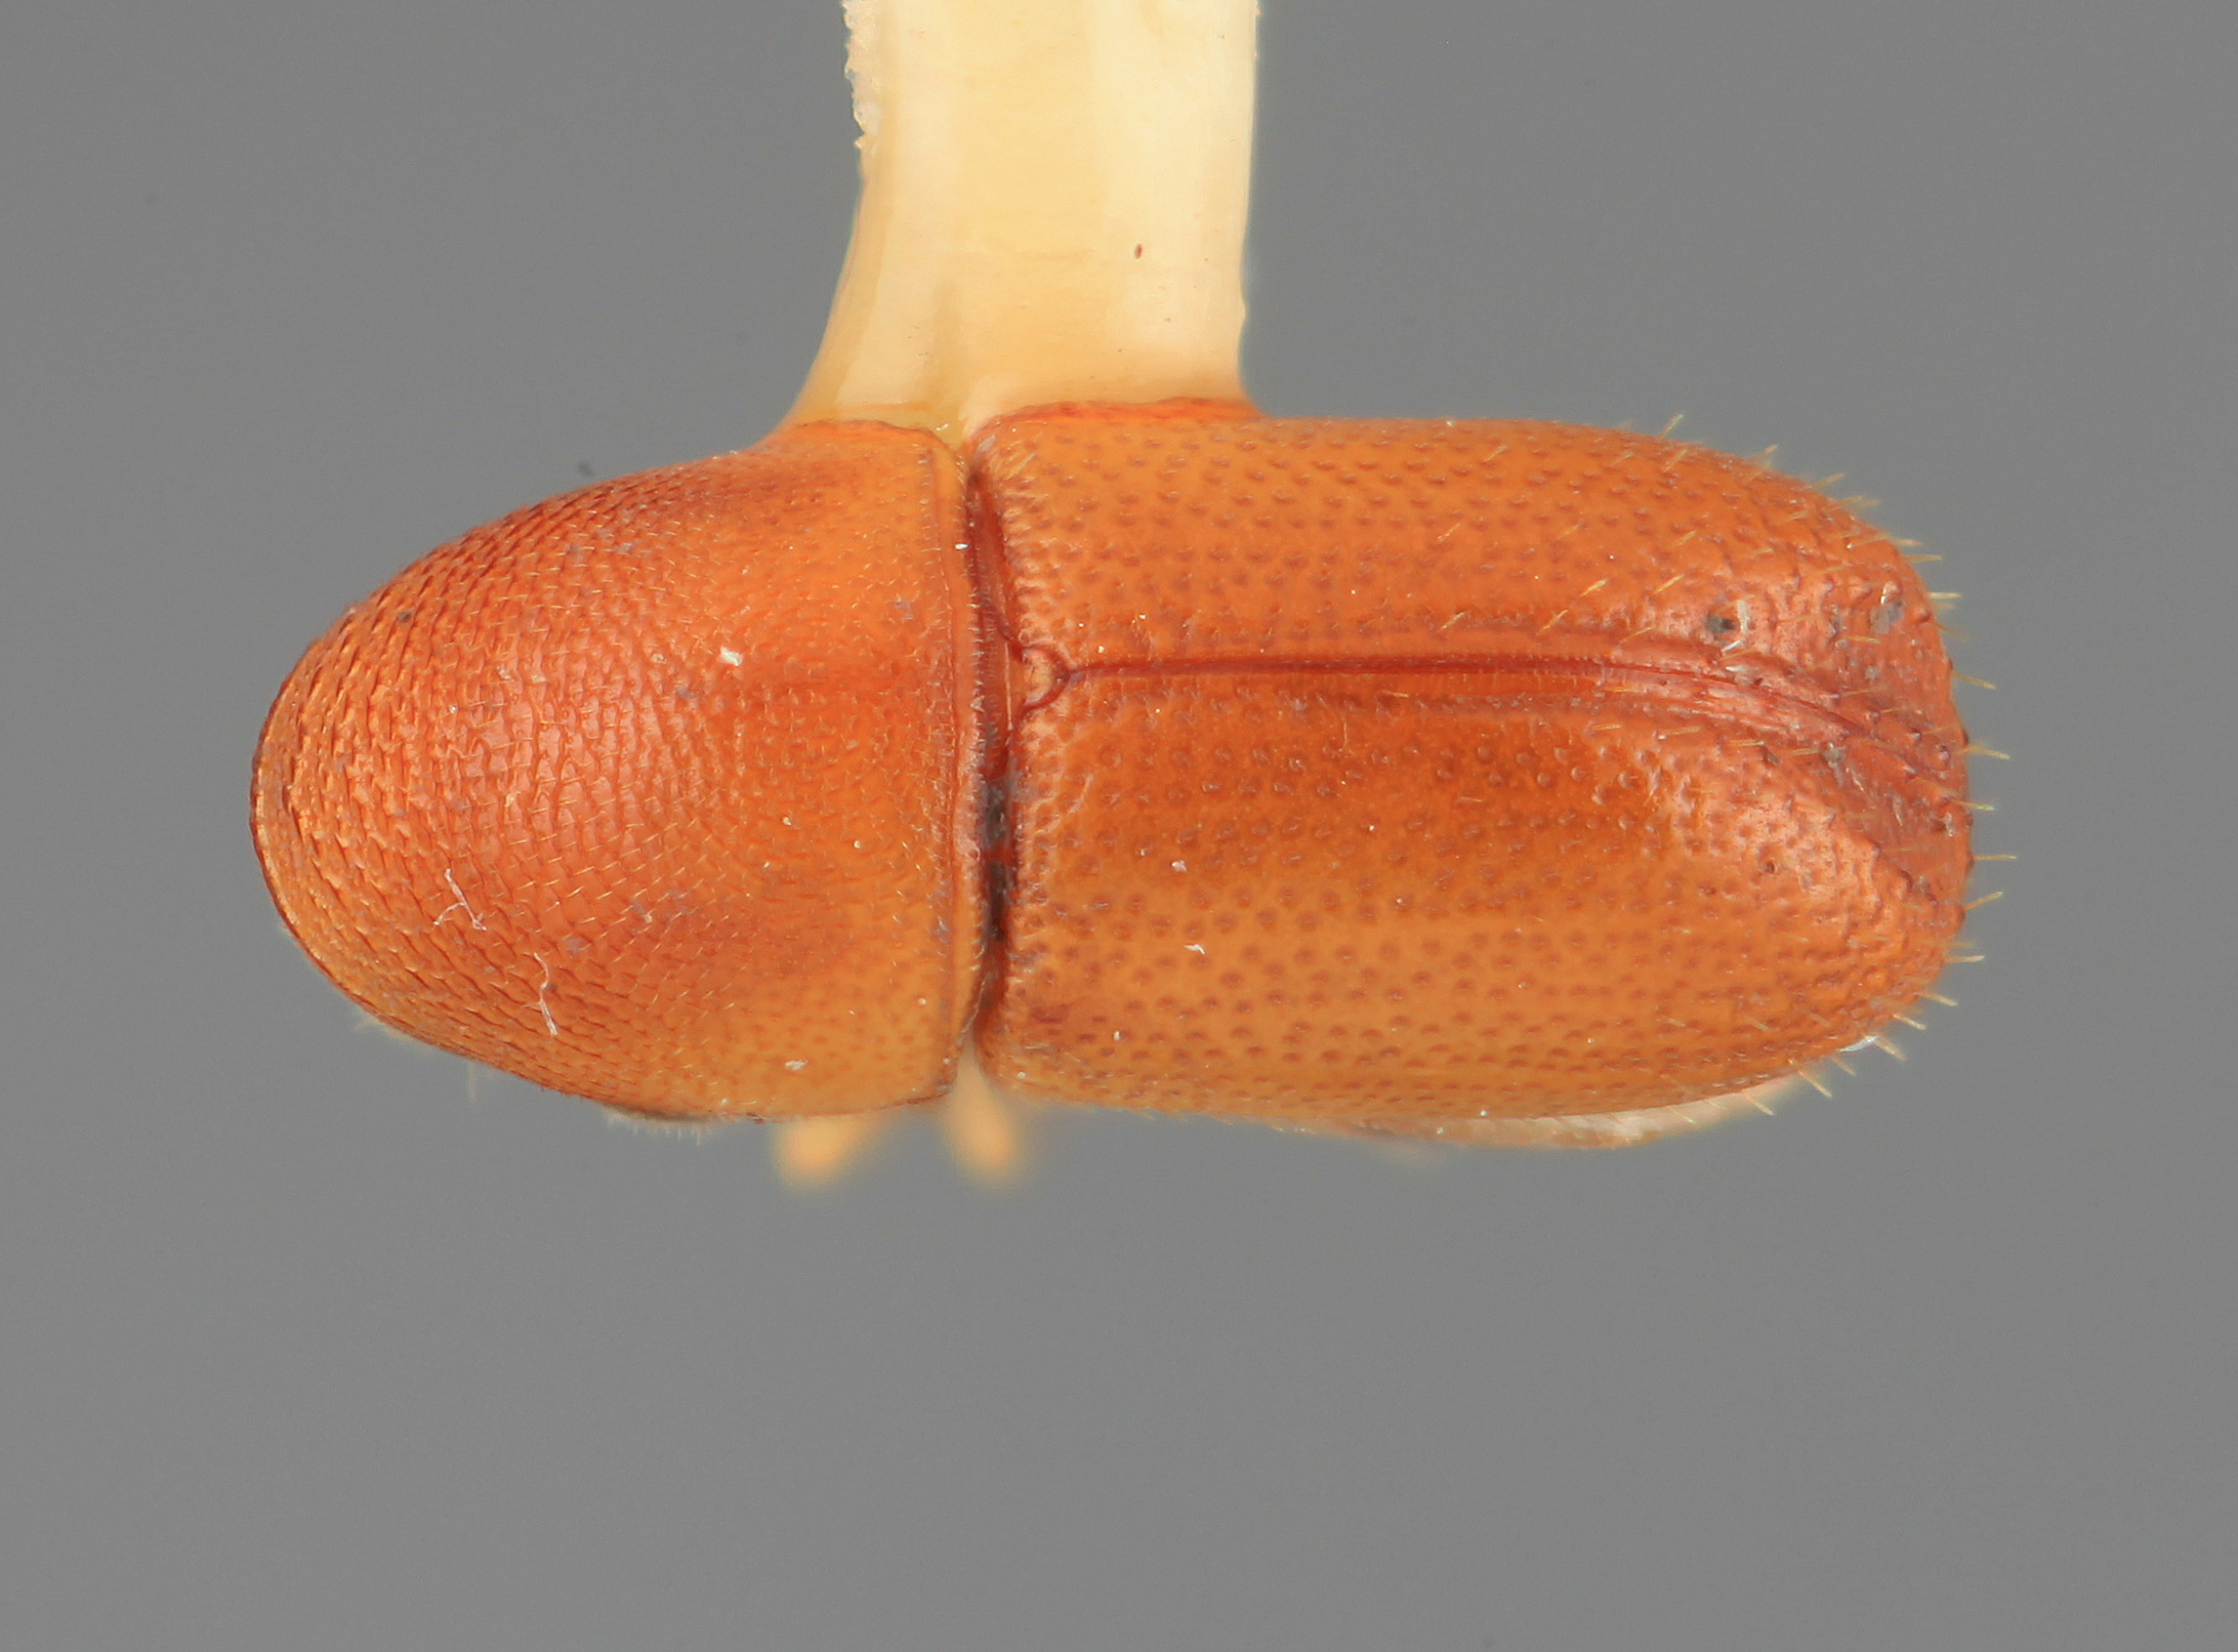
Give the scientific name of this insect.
Araptus conditus
